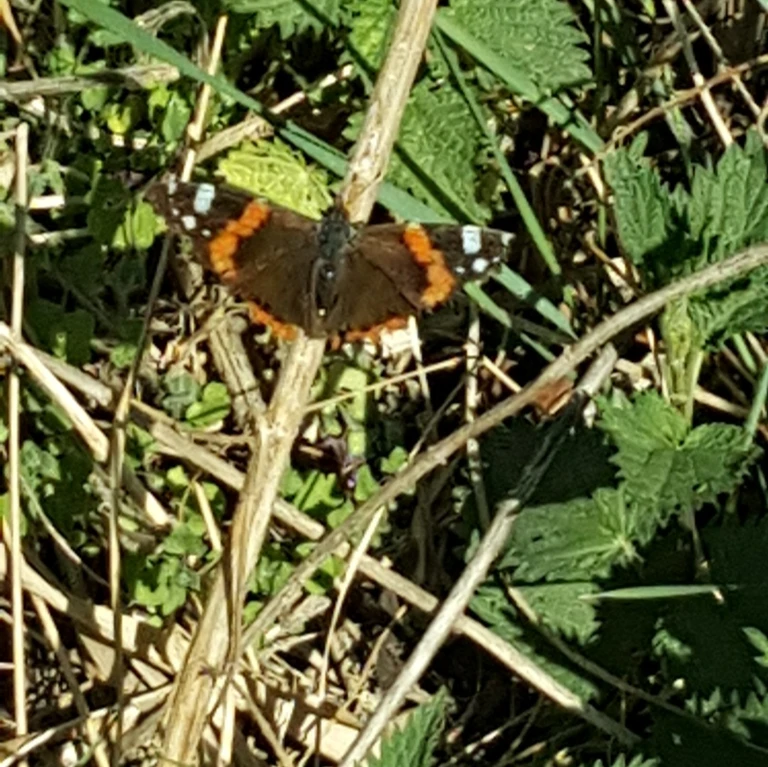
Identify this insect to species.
Vanessa atalanta
